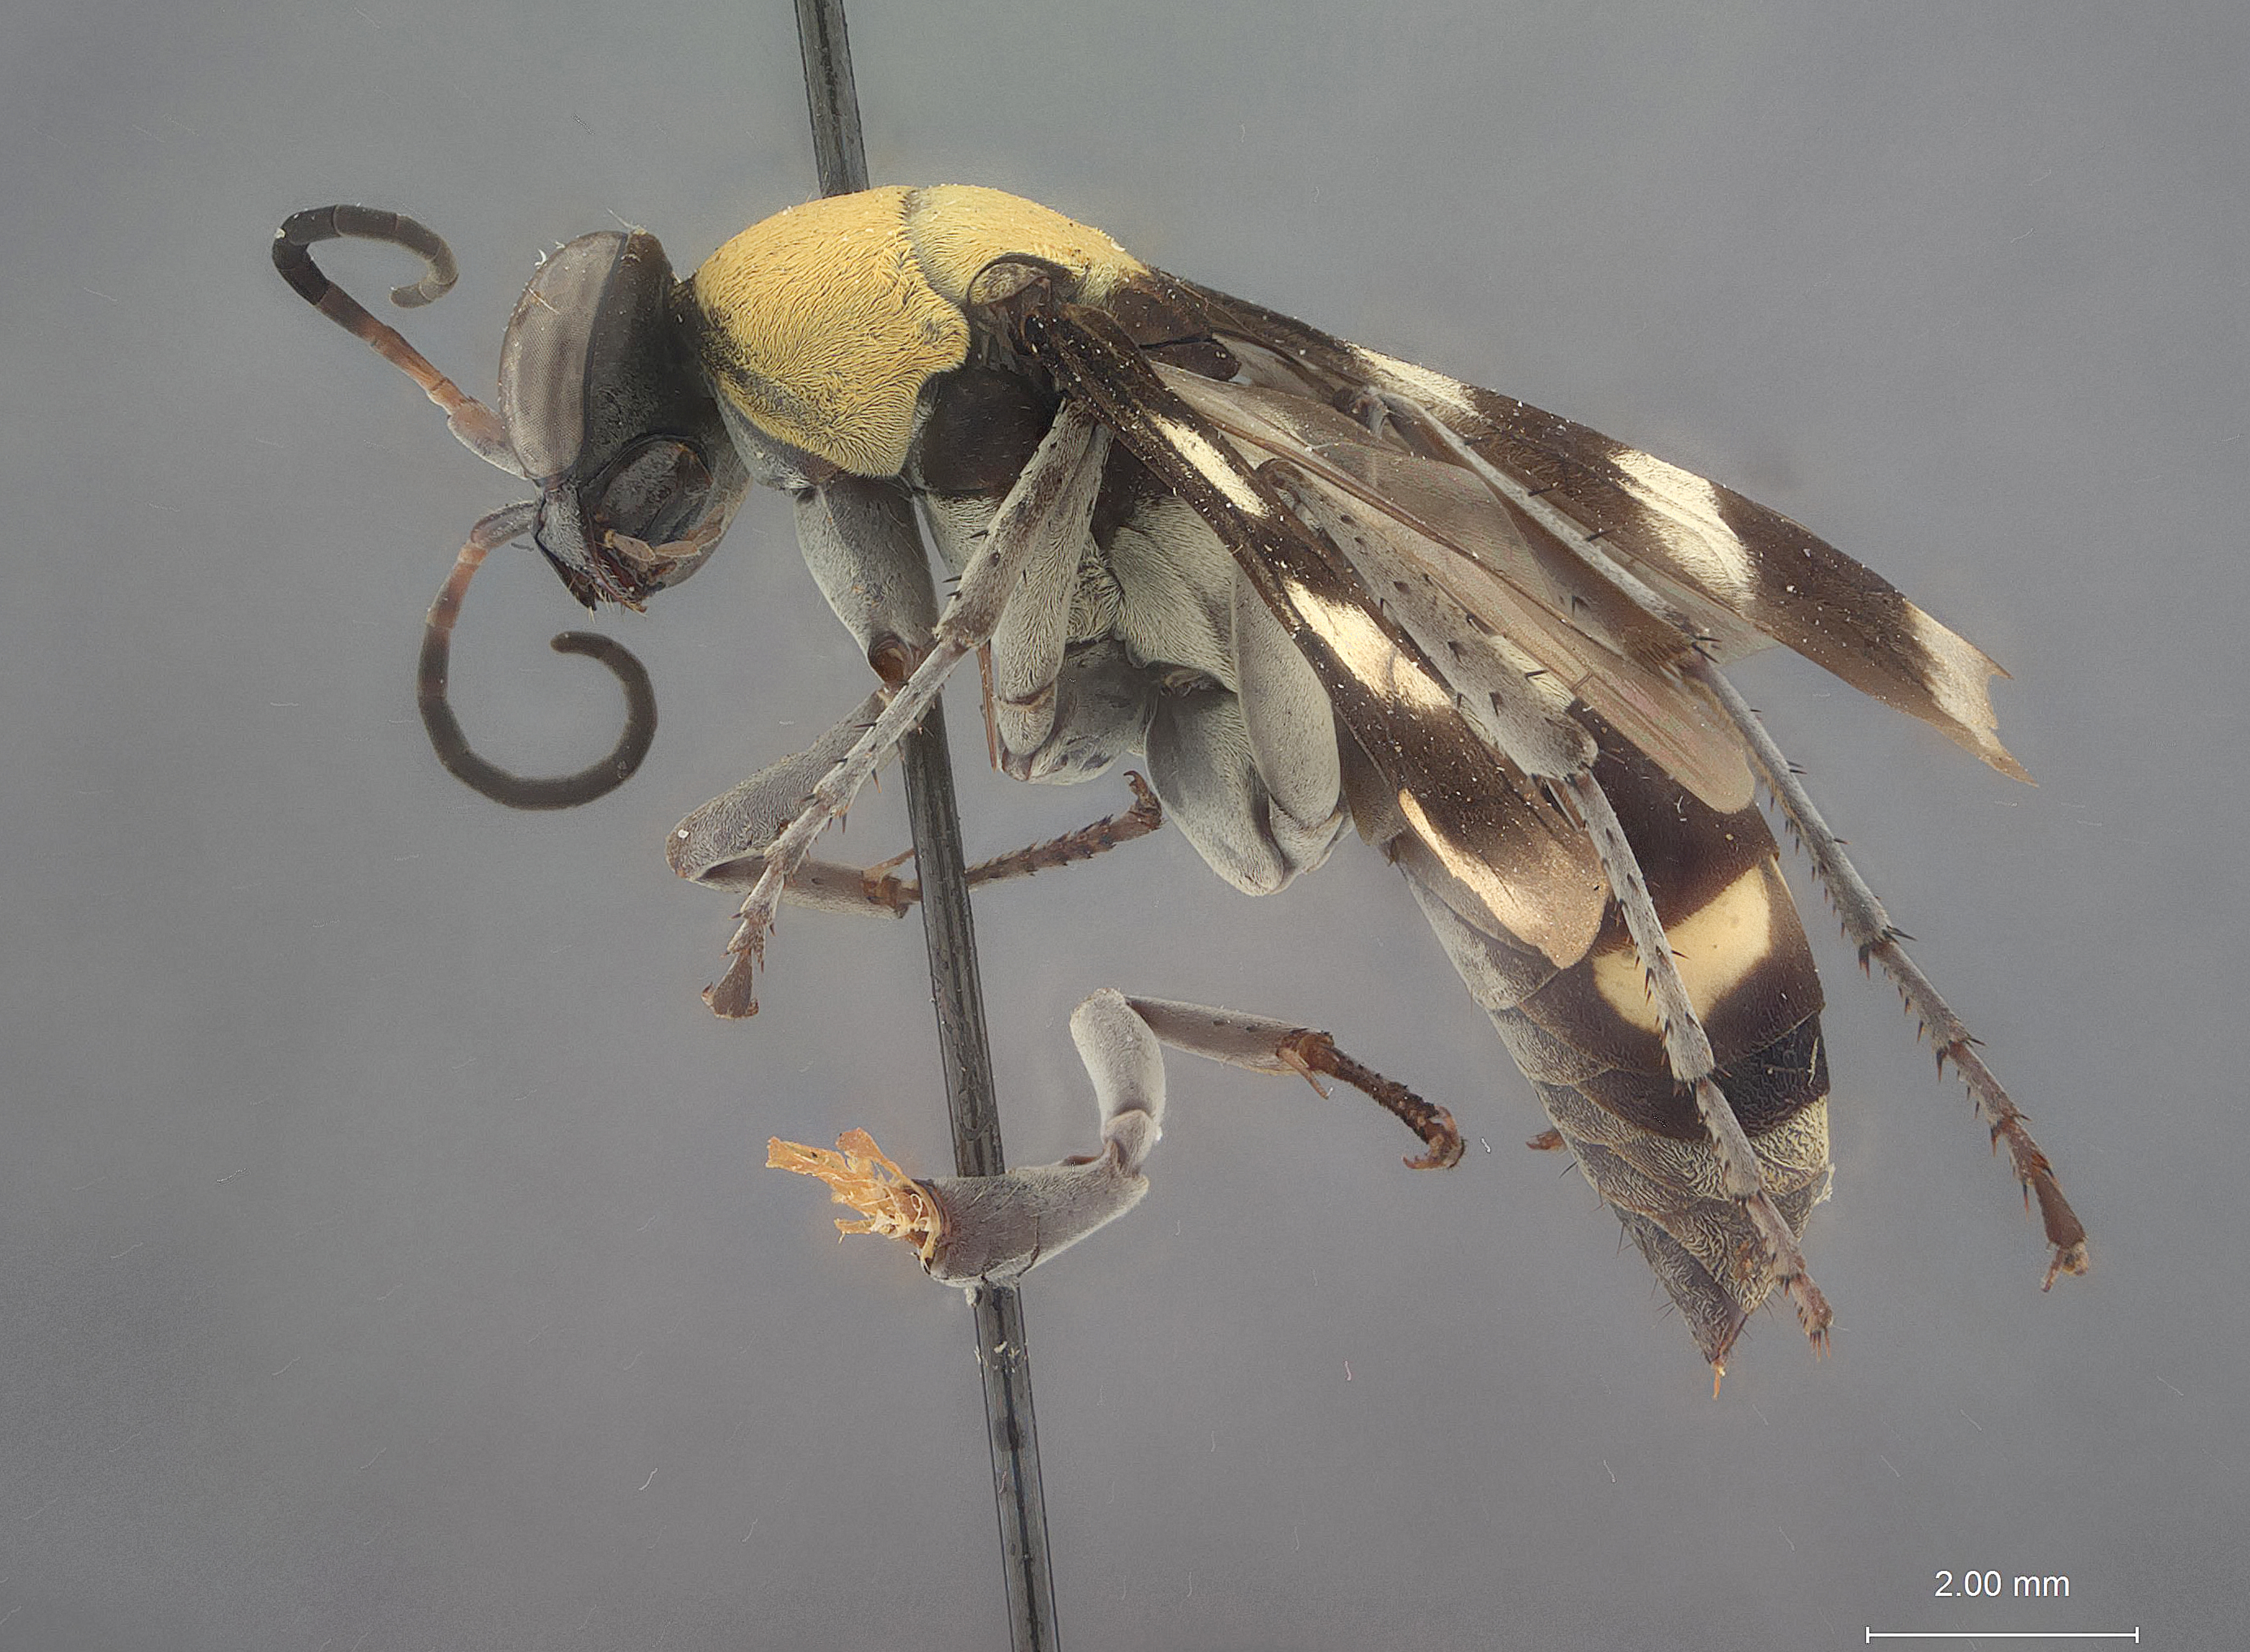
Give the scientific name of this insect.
Psorthaspis canipennis
